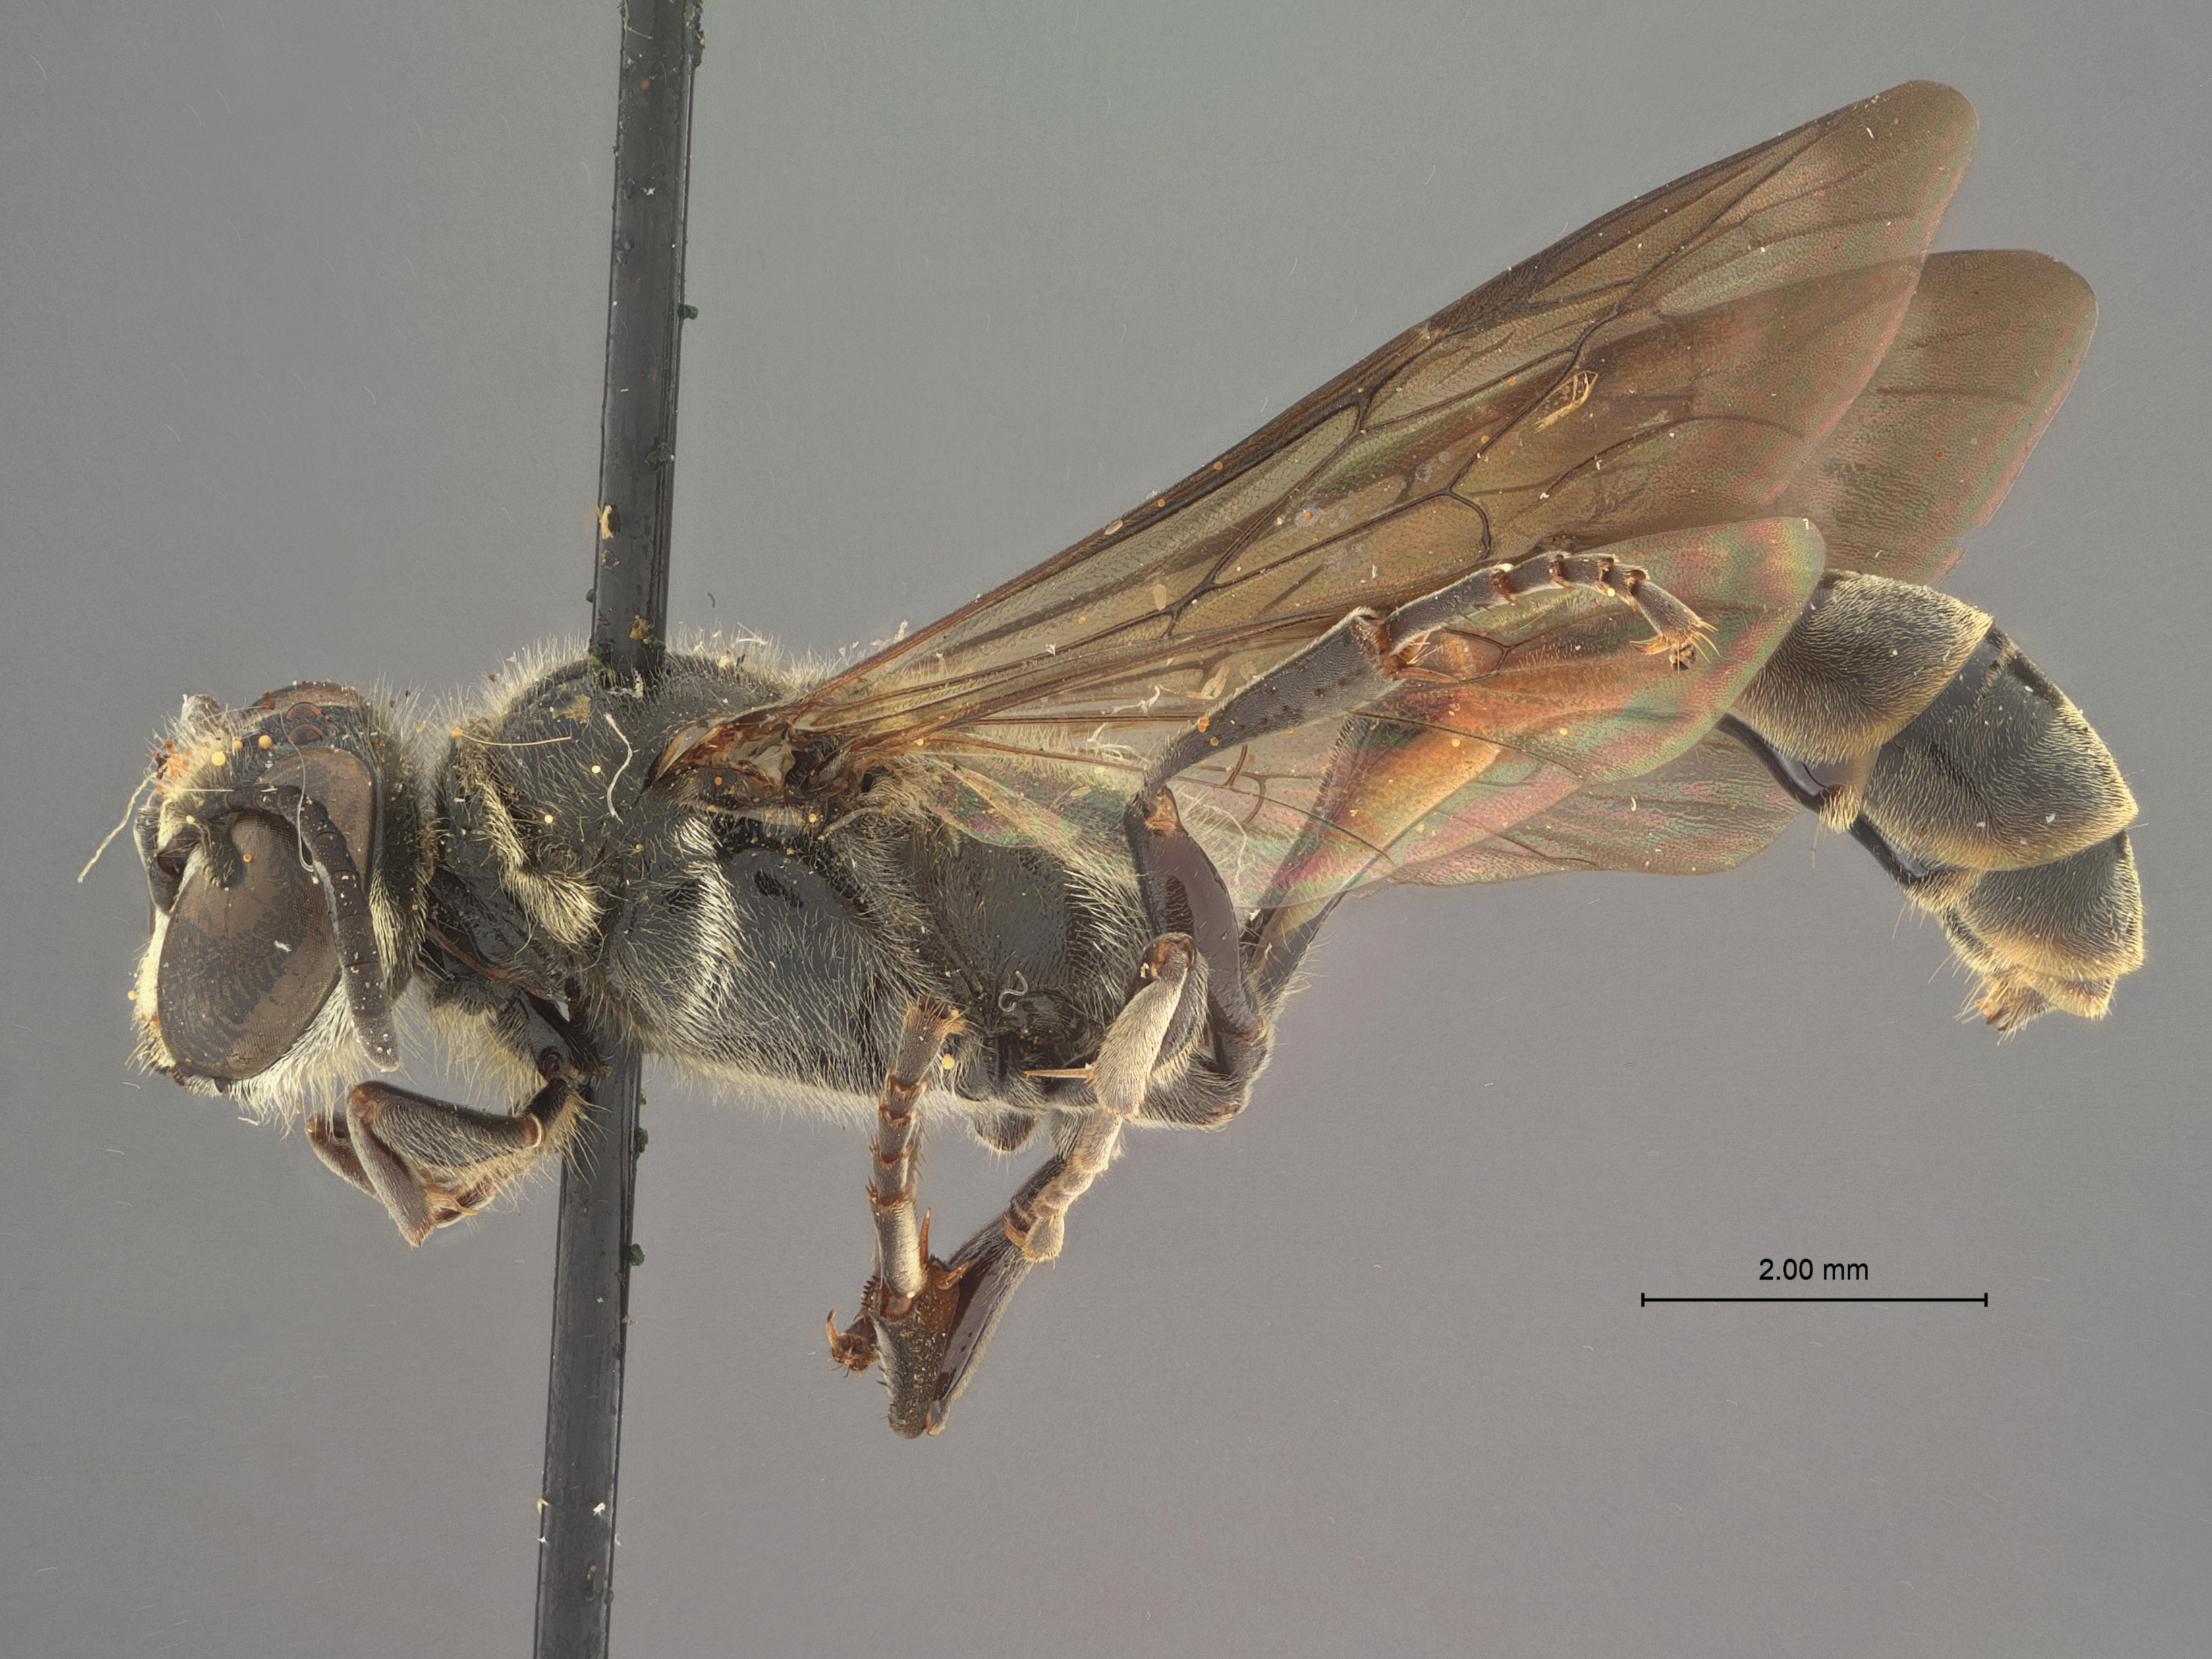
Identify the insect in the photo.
Trypoxylon fugax
